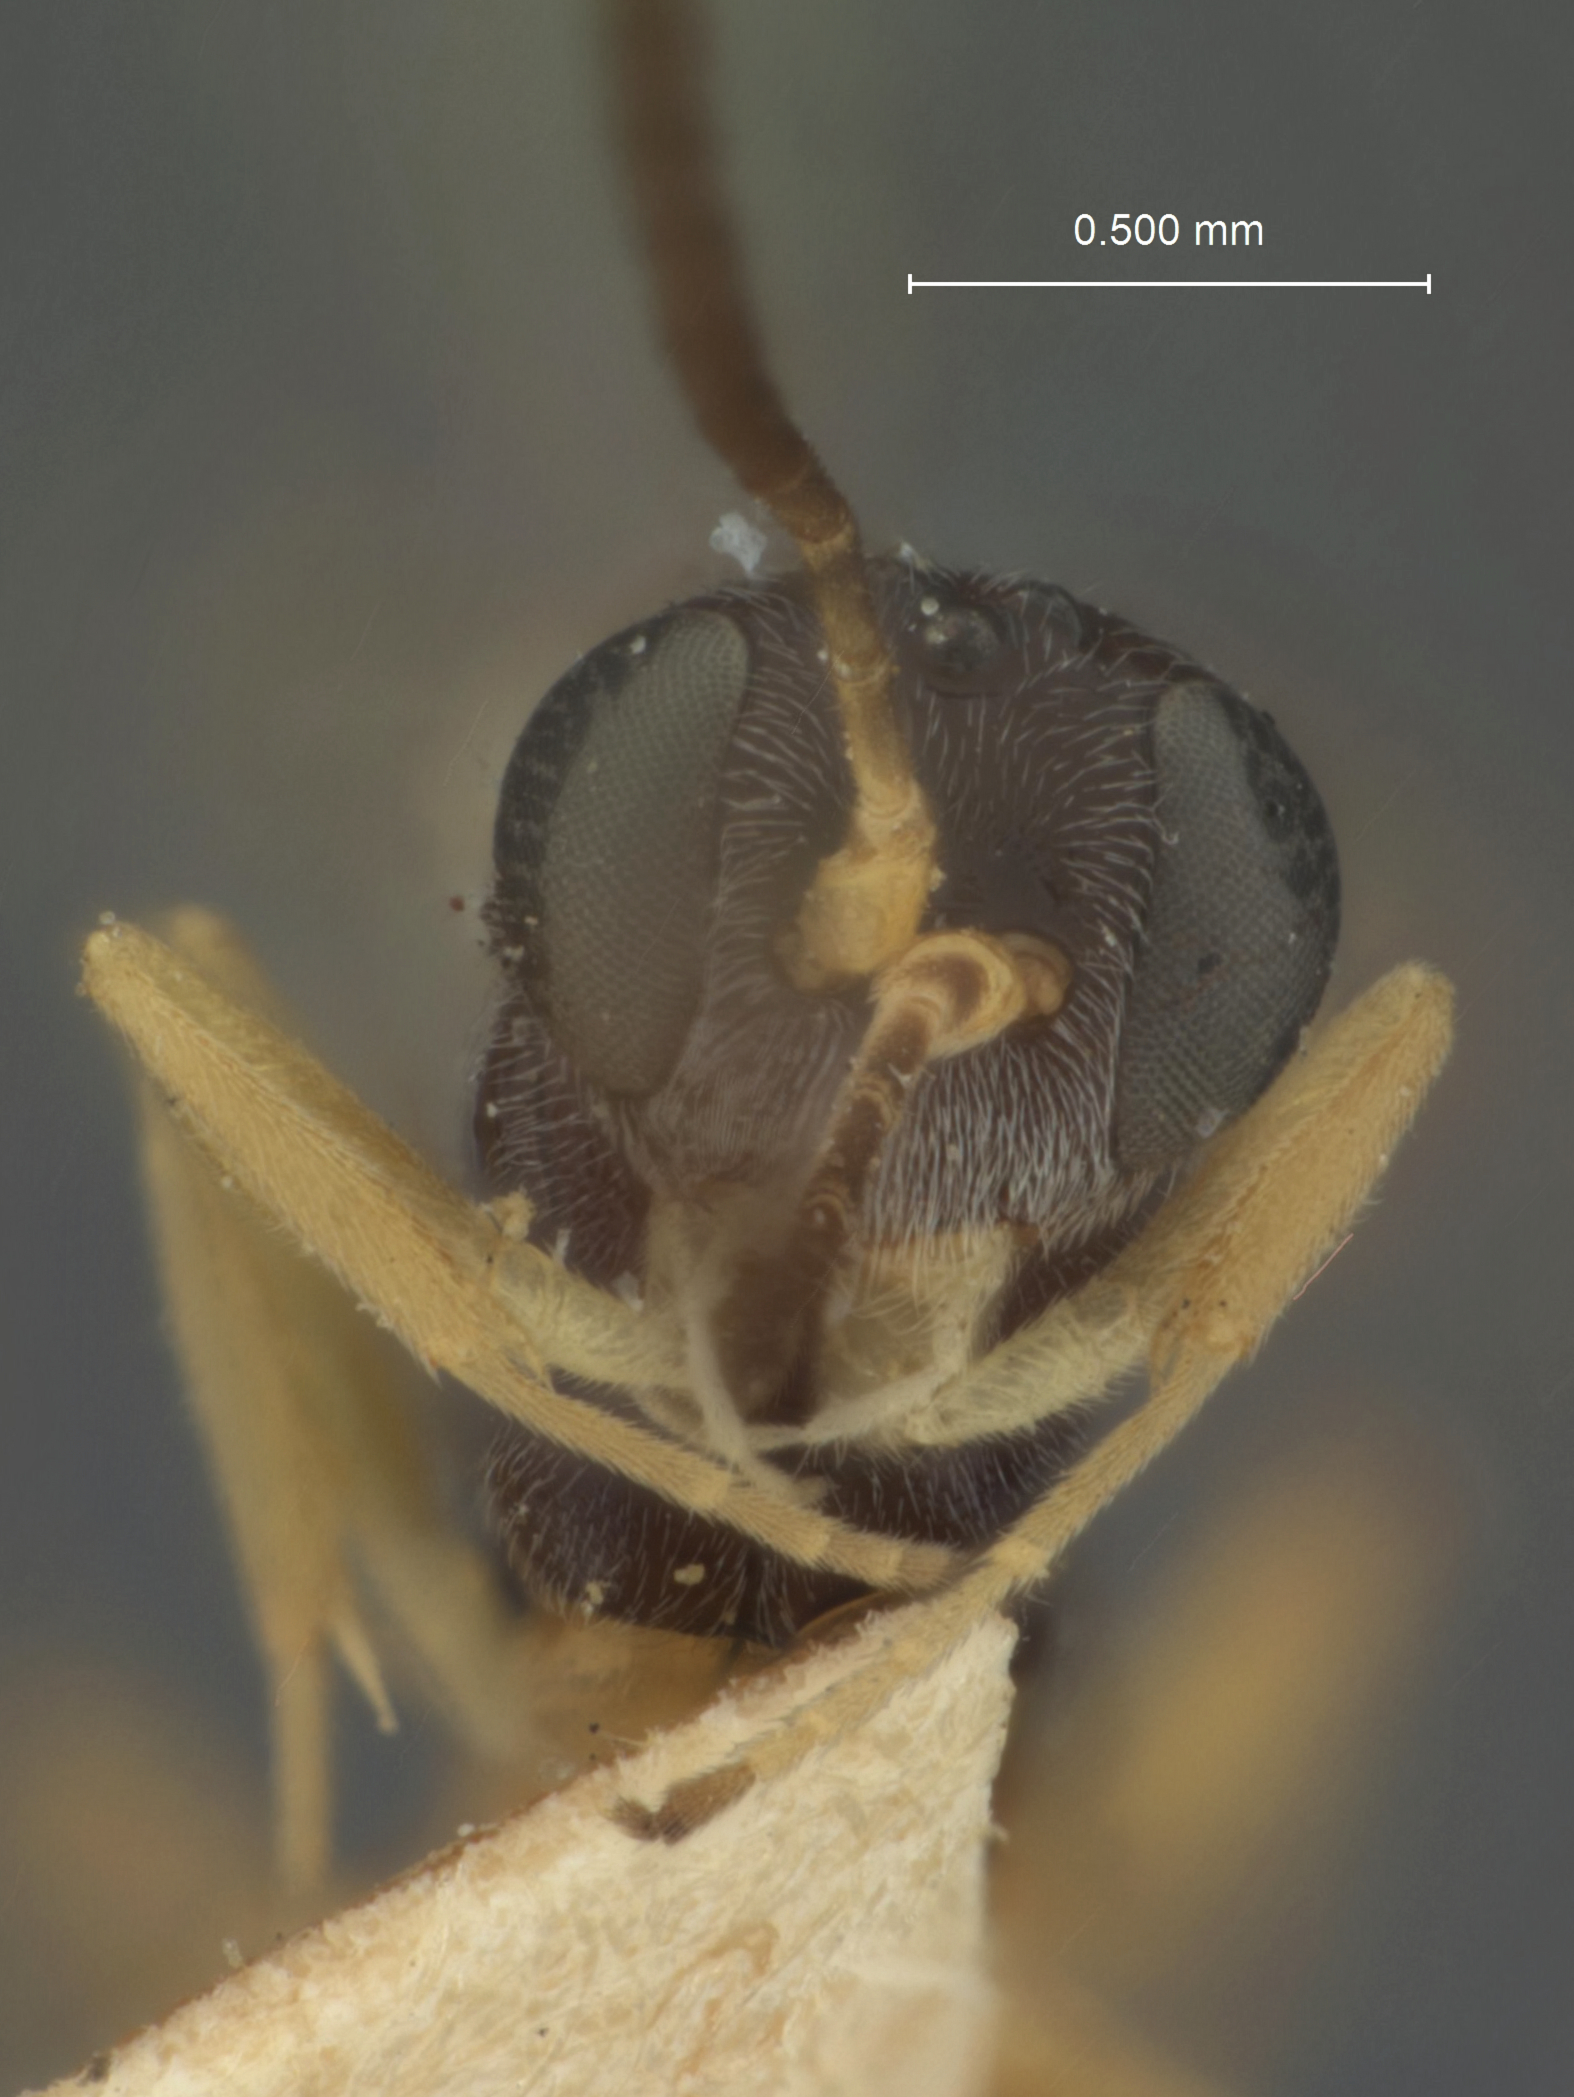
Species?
Acrolyta mesochori
